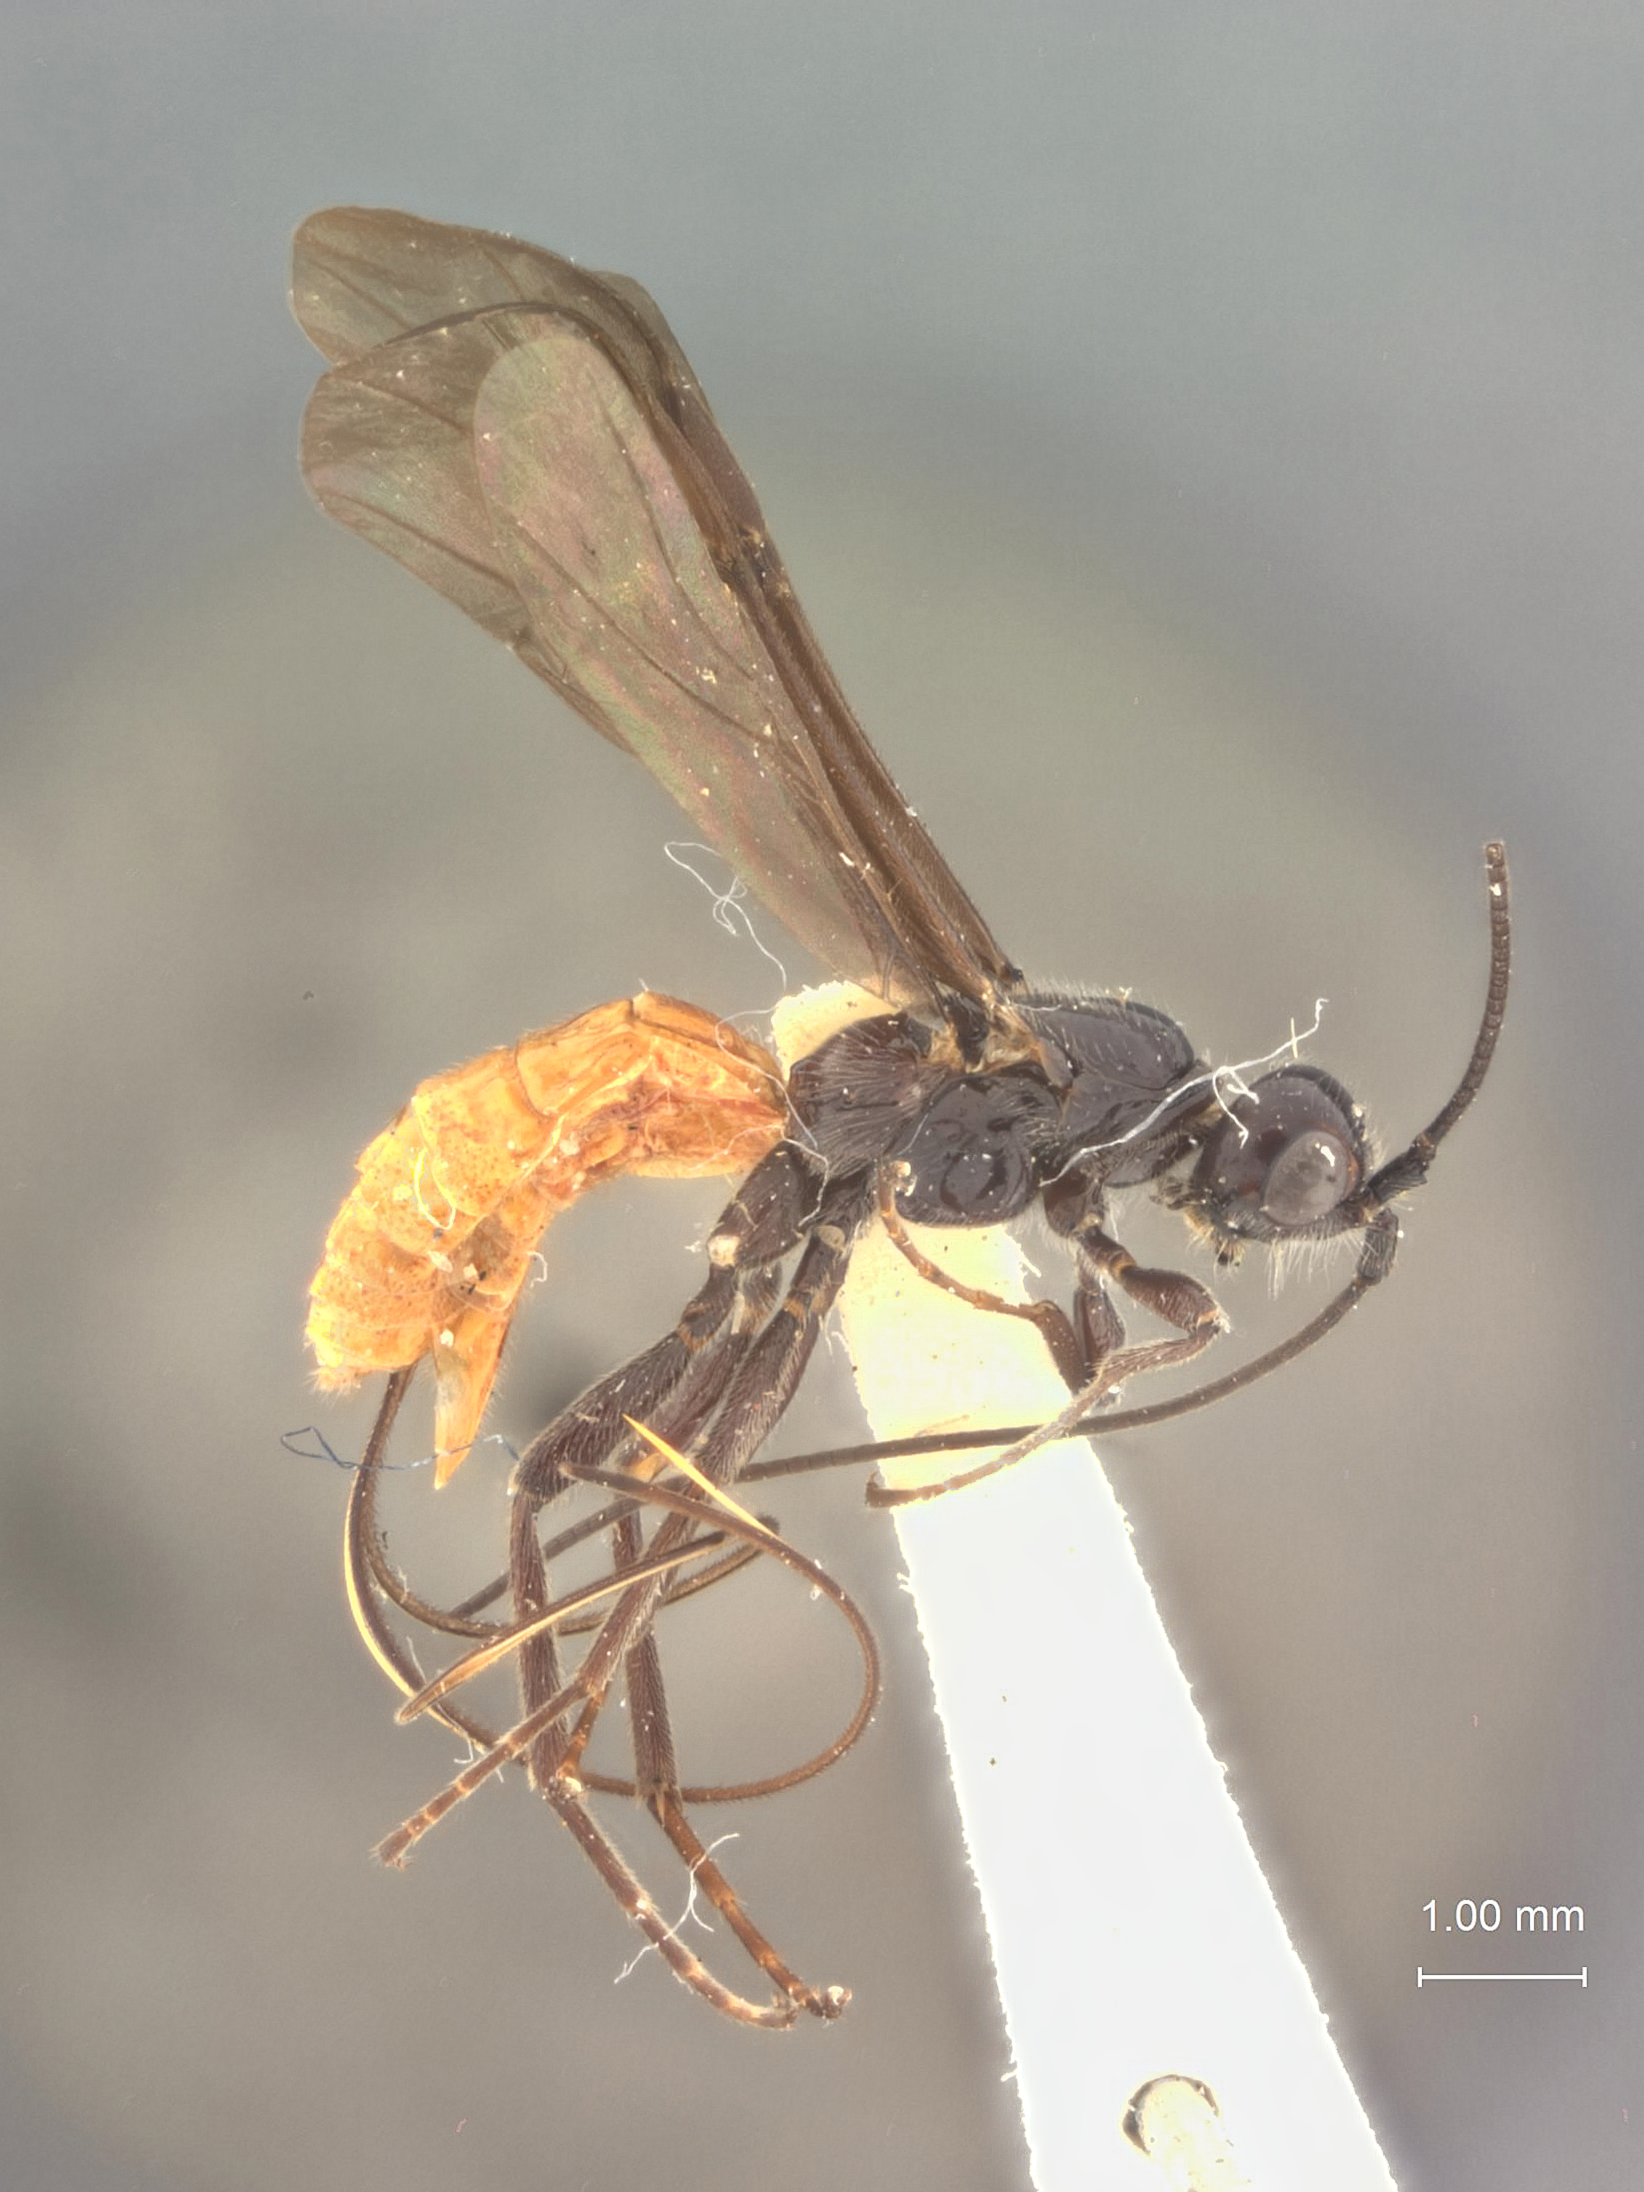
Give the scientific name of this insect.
Atanycolus cryptaspis
